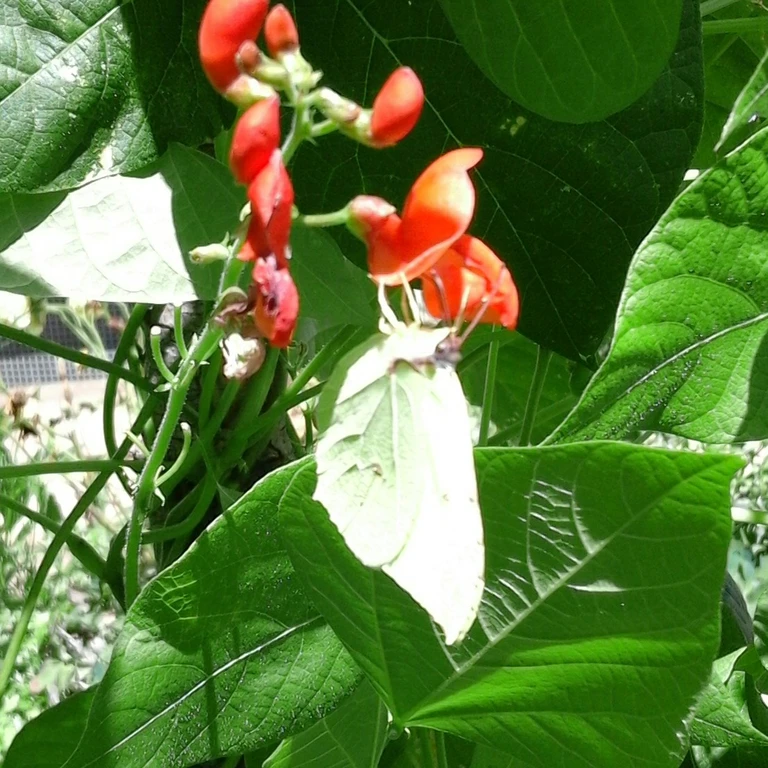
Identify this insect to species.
Gonepteryx rhamni
